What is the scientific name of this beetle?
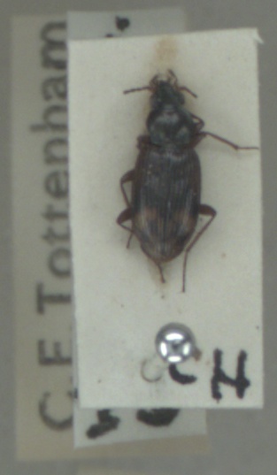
Bembidion dentellum
